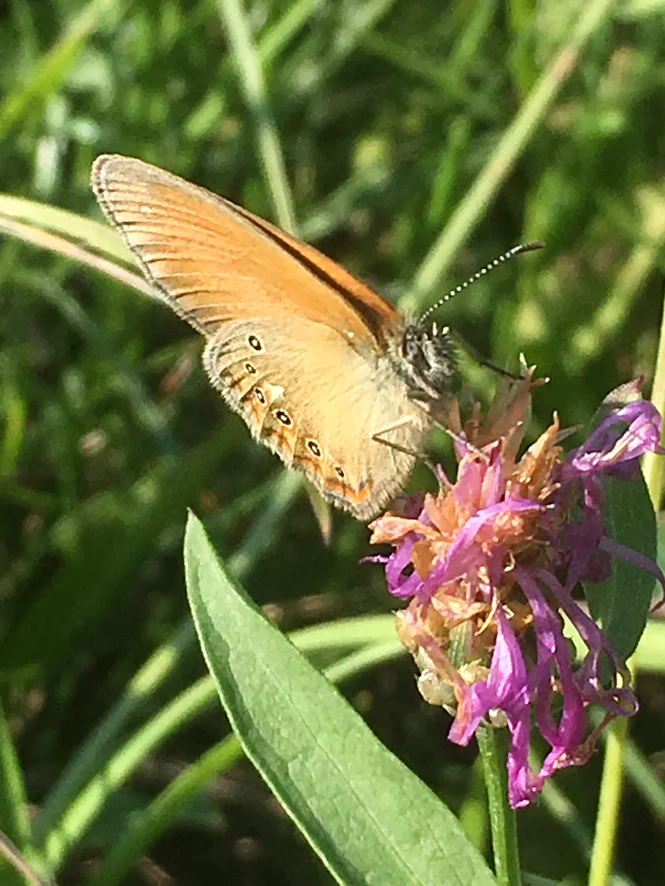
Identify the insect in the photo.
Coenonympha glycerion (also Coenonympha iphis)
